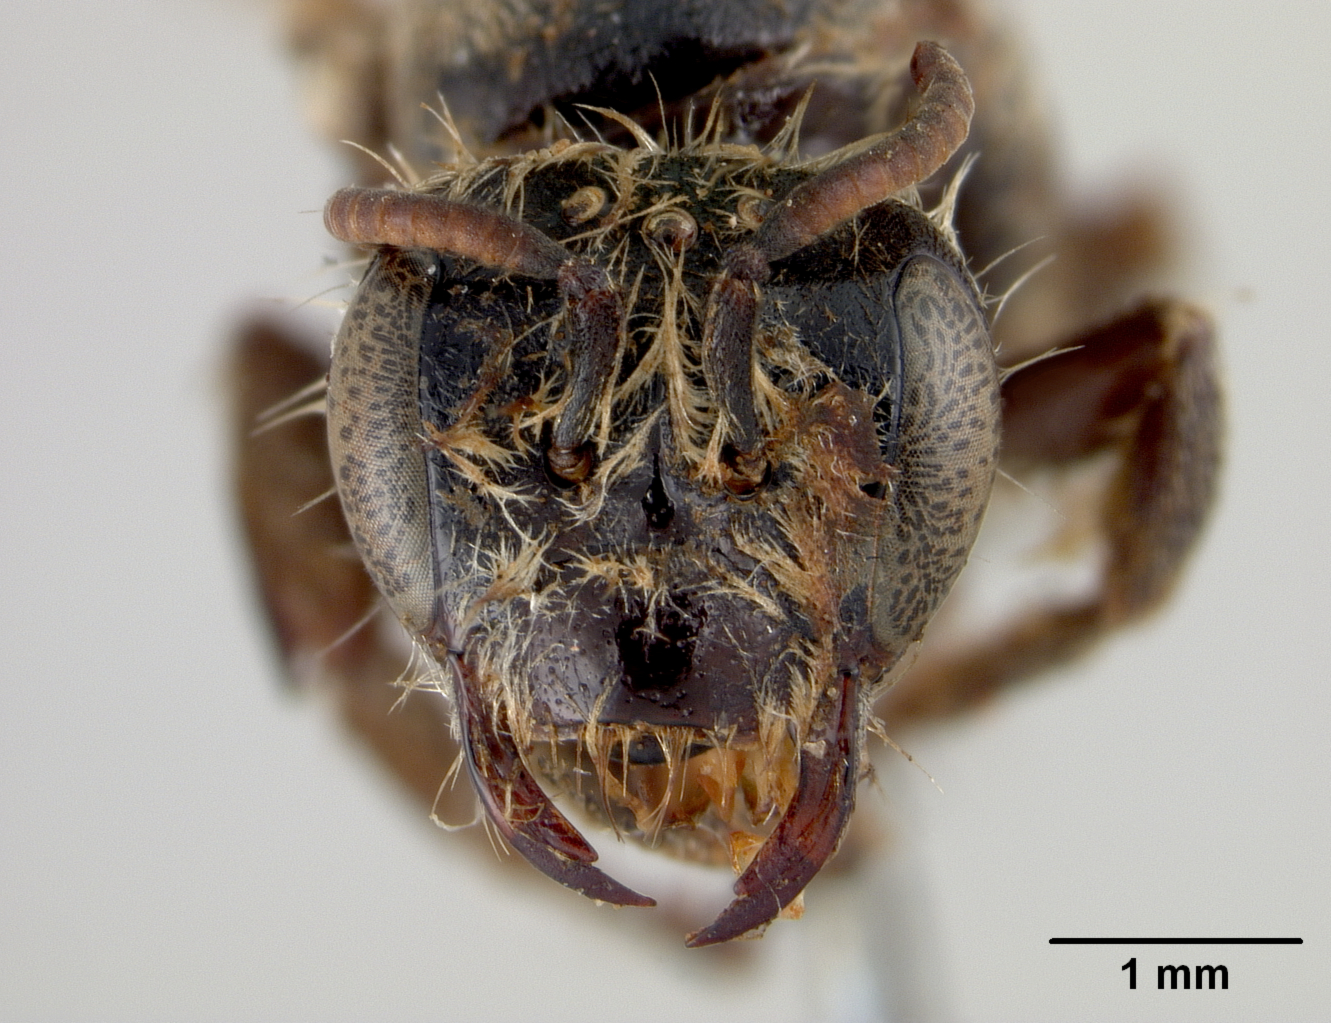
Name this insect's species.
Panurgomia fuchsi
